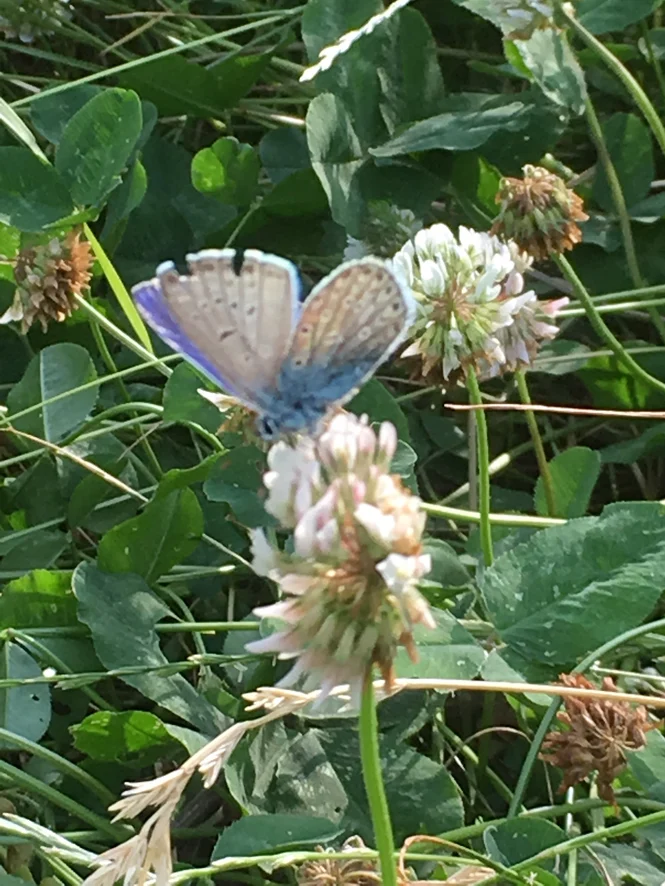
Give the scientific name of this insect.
Polyommatus icarus
